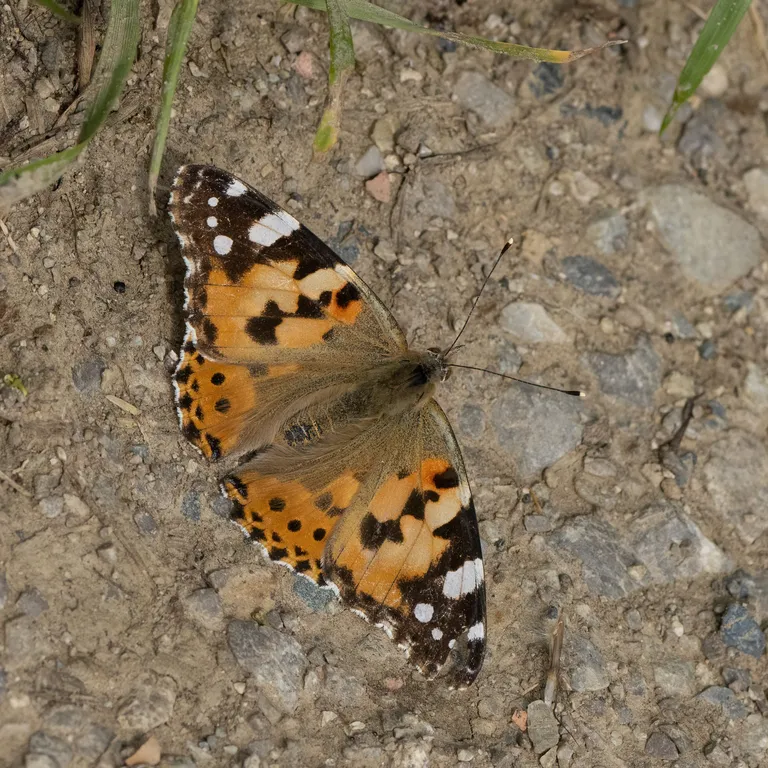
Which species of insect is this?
Vanessa cardui
